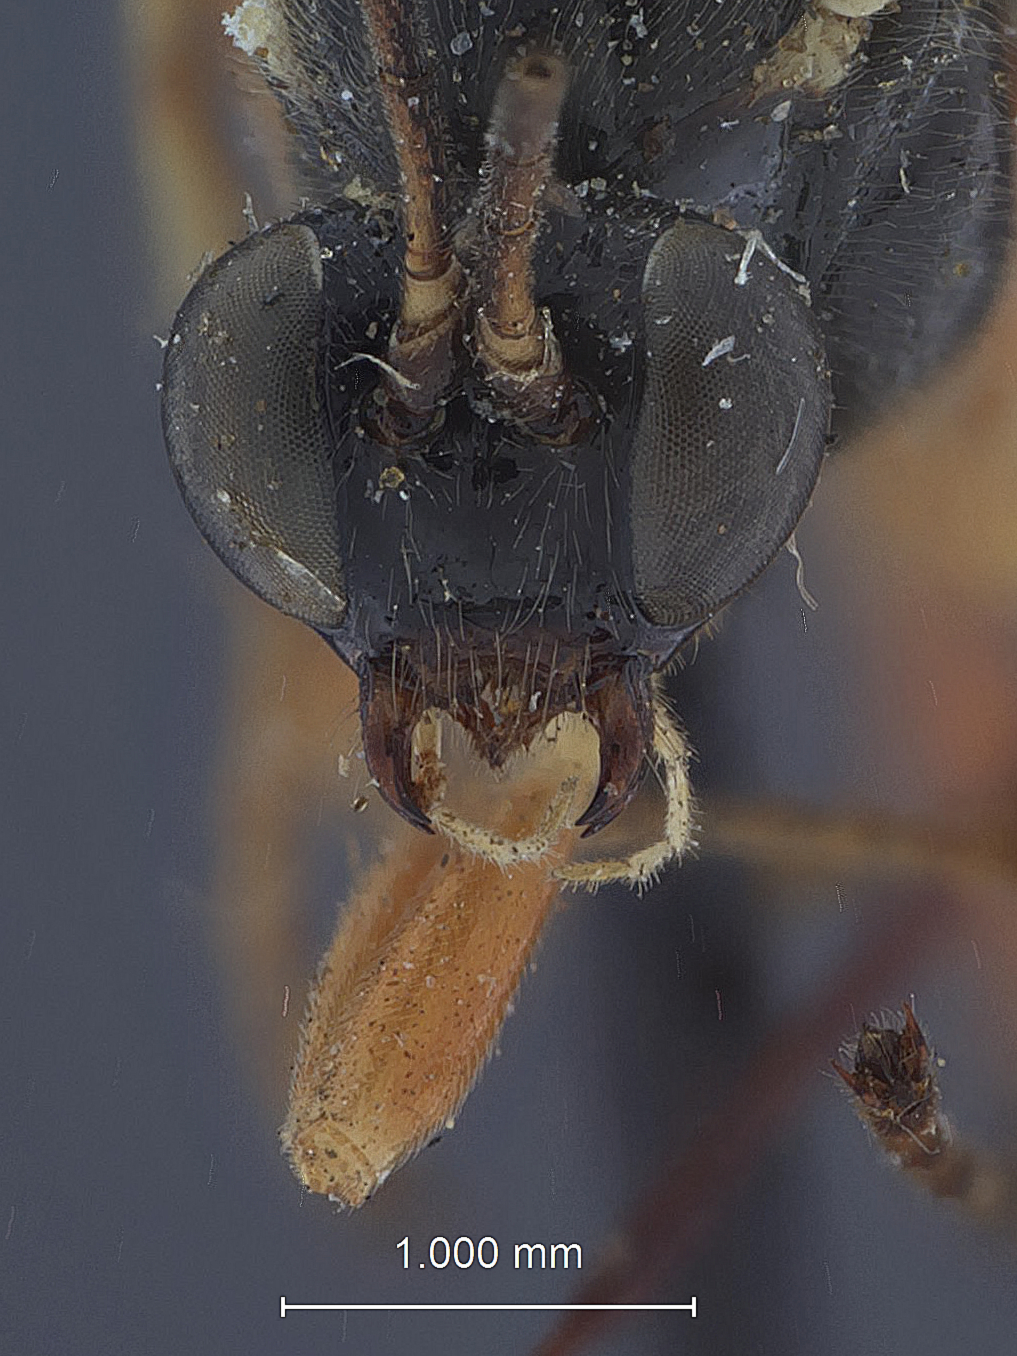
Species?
Scambus tecumseh
